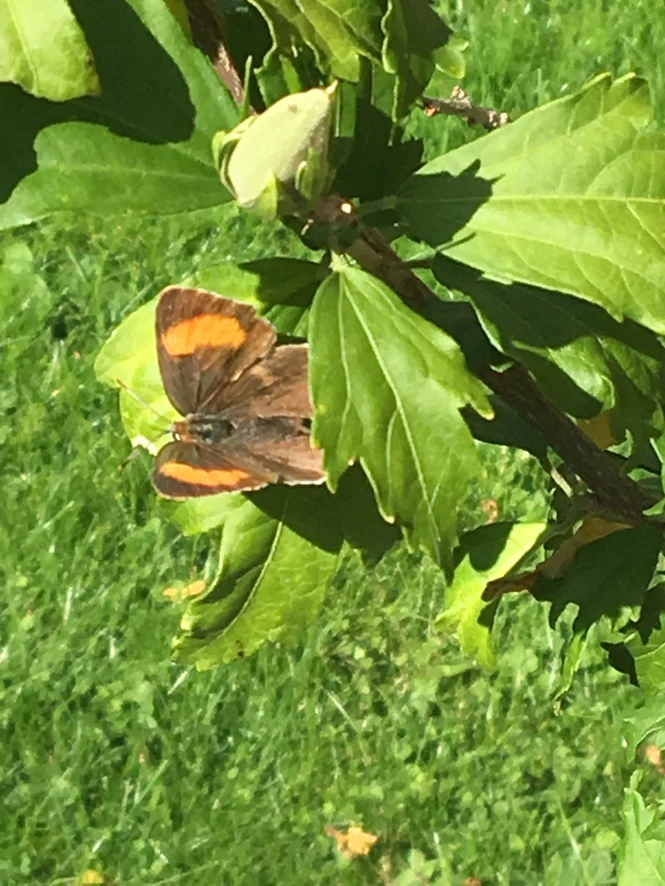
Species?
Thecla betulae
